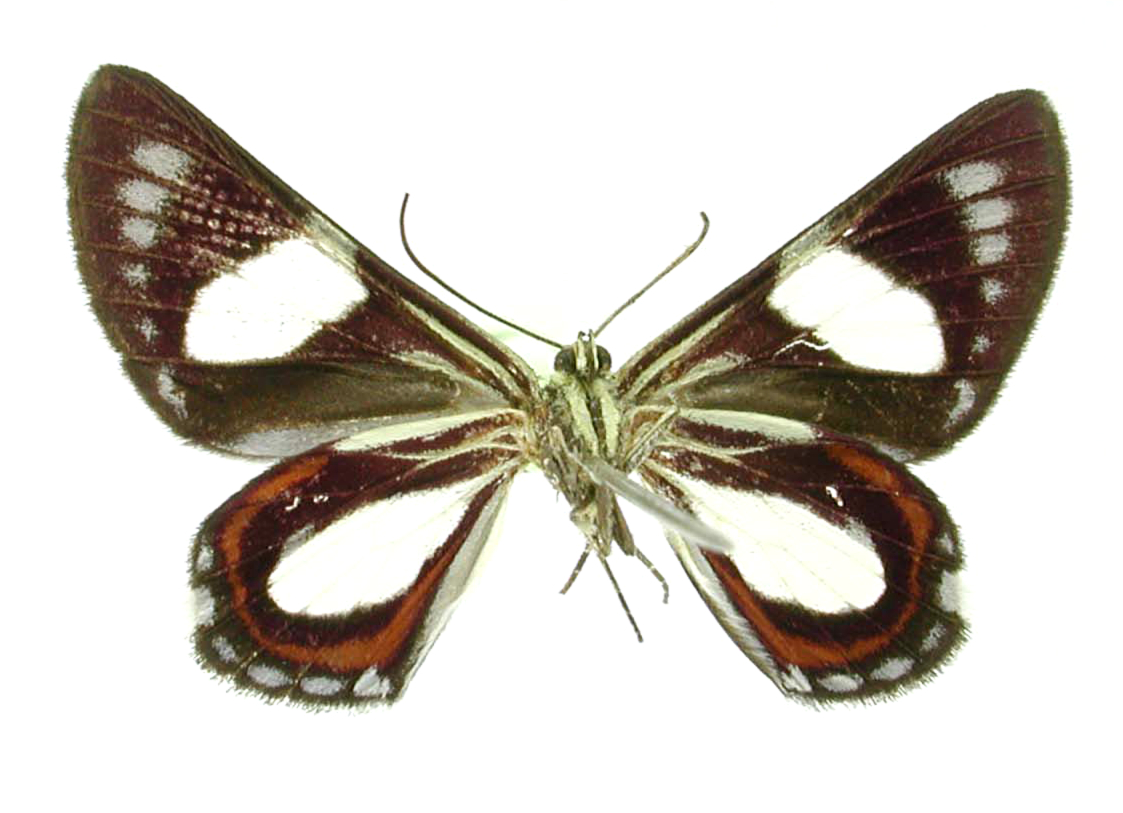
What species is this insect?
Erateina cachara
